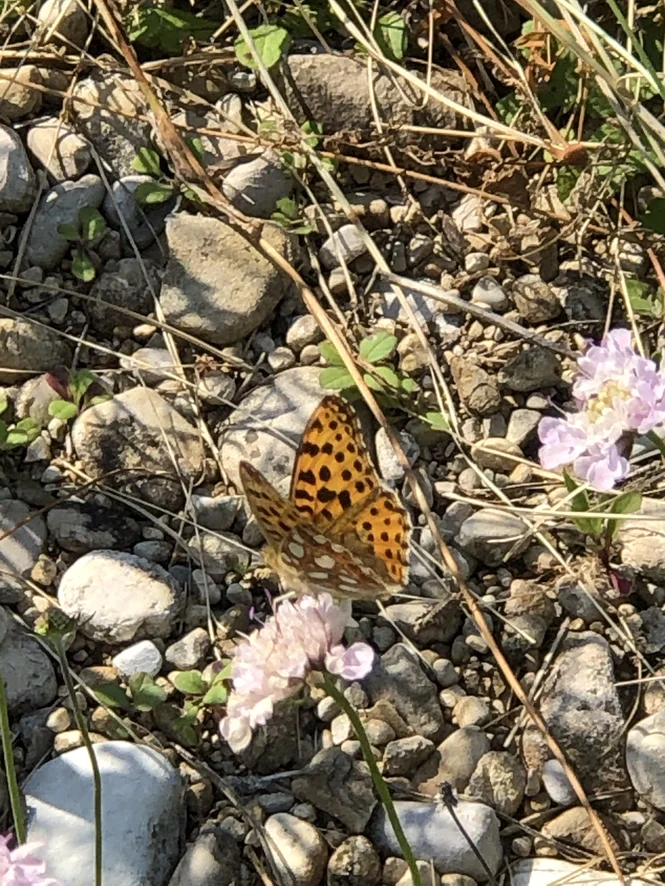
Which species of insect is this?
Issoria lathonia
